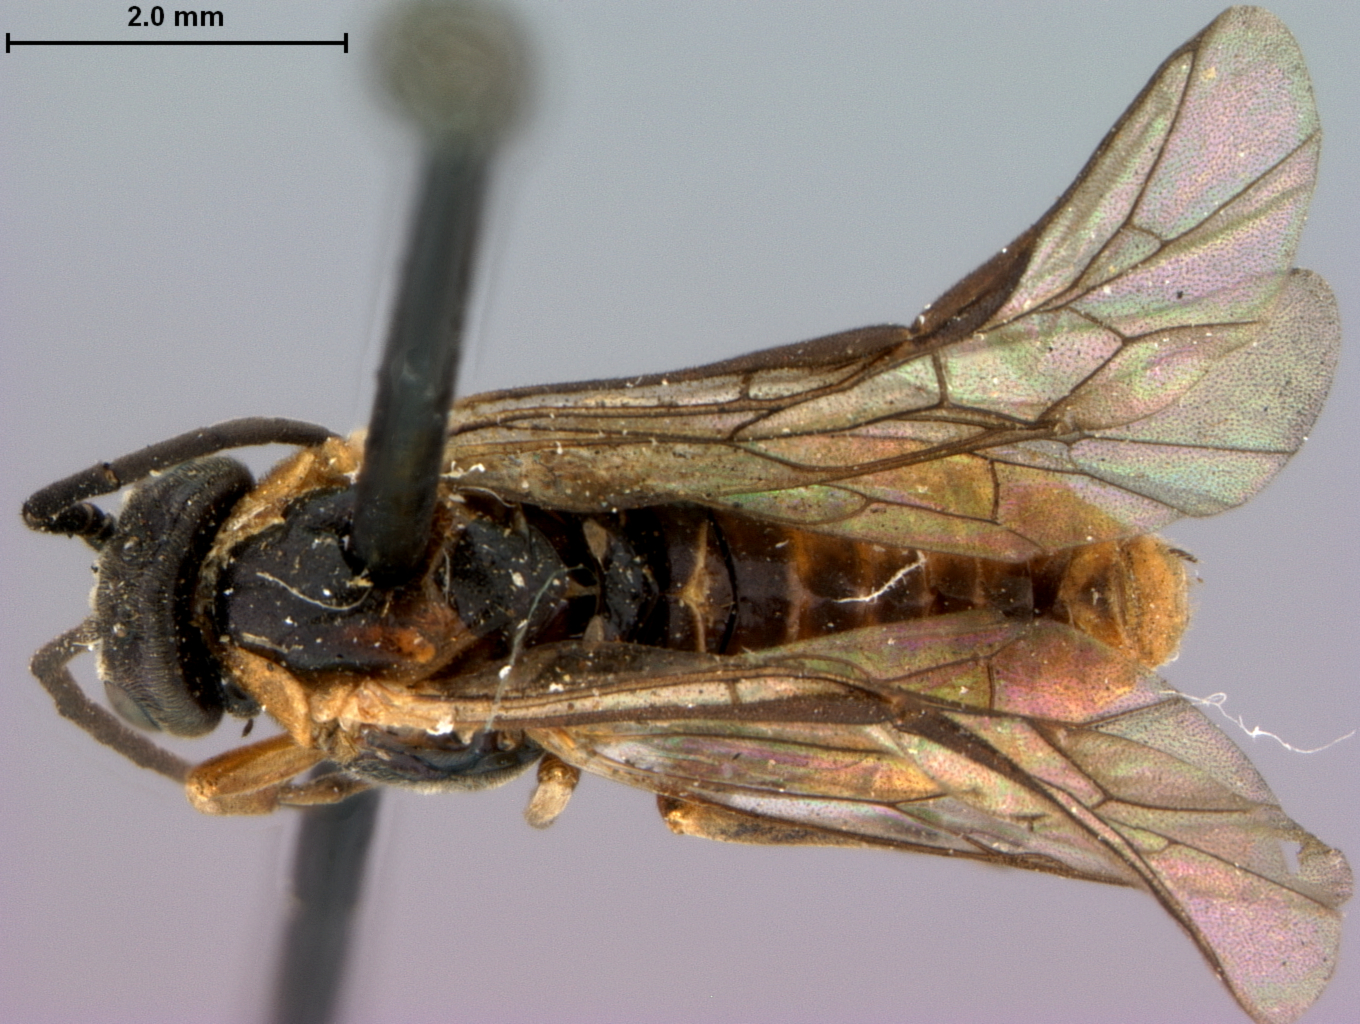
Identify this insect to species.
Pristiphora koebelei
